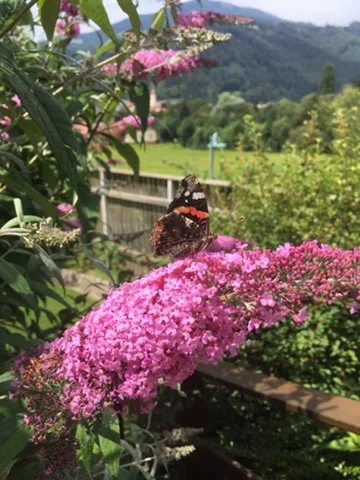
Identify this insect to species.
Vanessa atalanta
